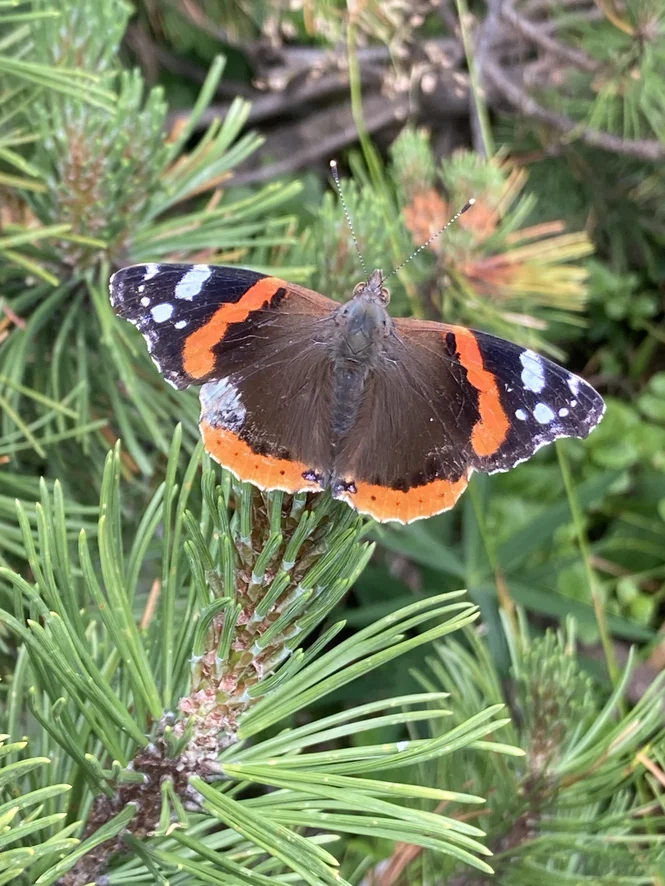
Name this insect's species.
Vanessa atalanta
